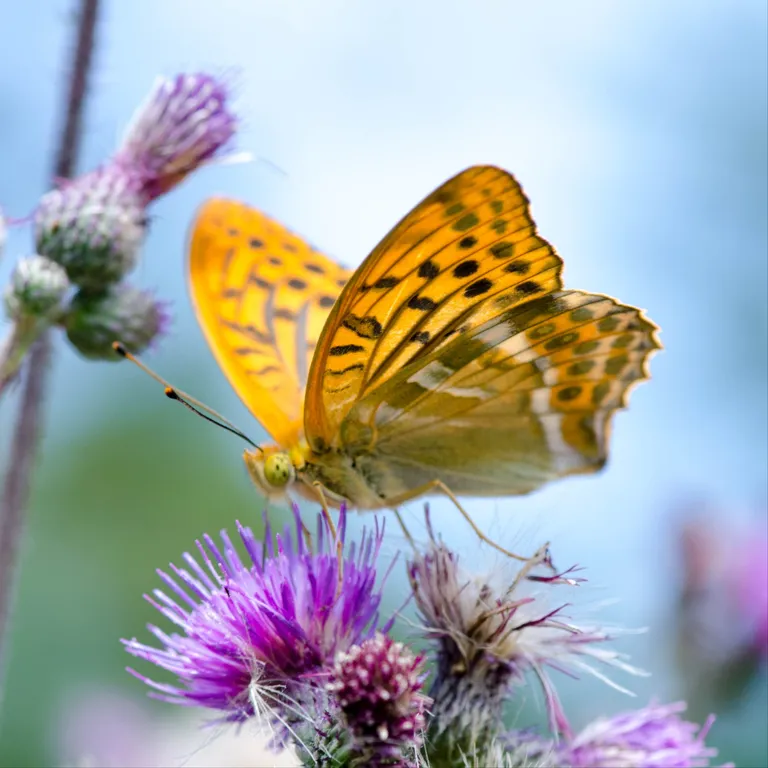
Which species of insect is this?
Argynnis paphia
